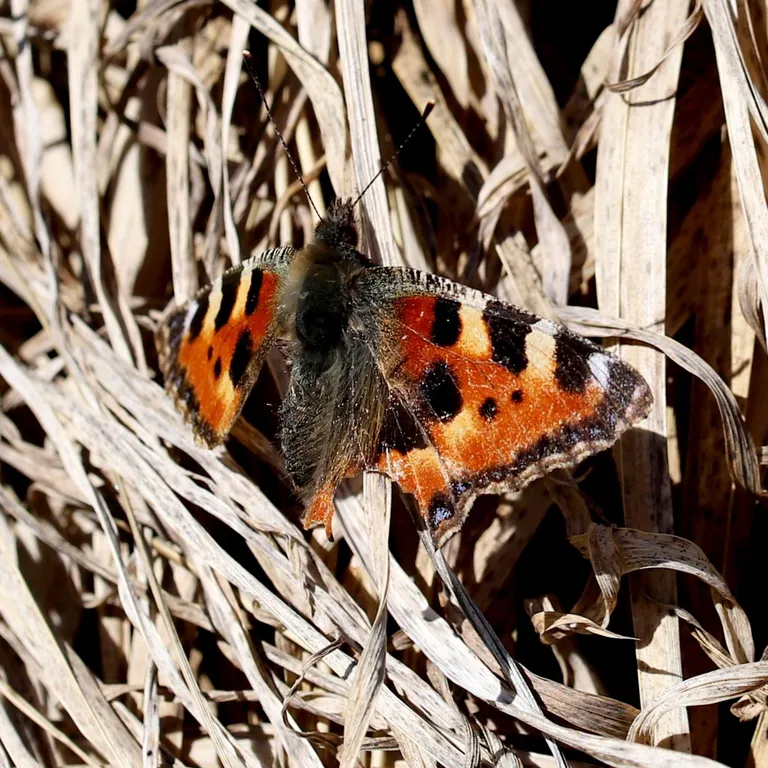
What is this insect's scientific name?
Aglais urticae
